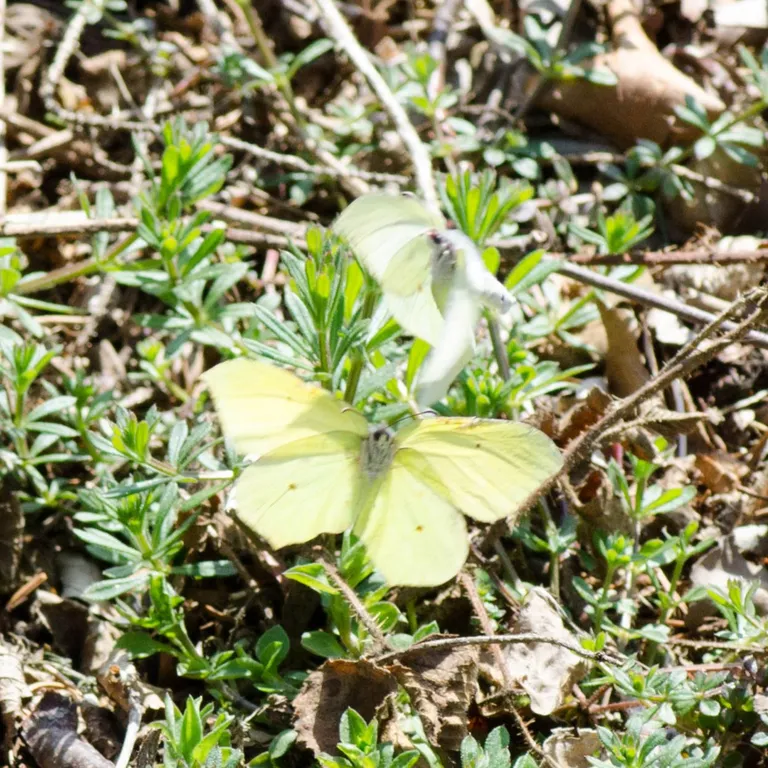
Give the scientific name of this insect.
Gonepteryx rhamni
